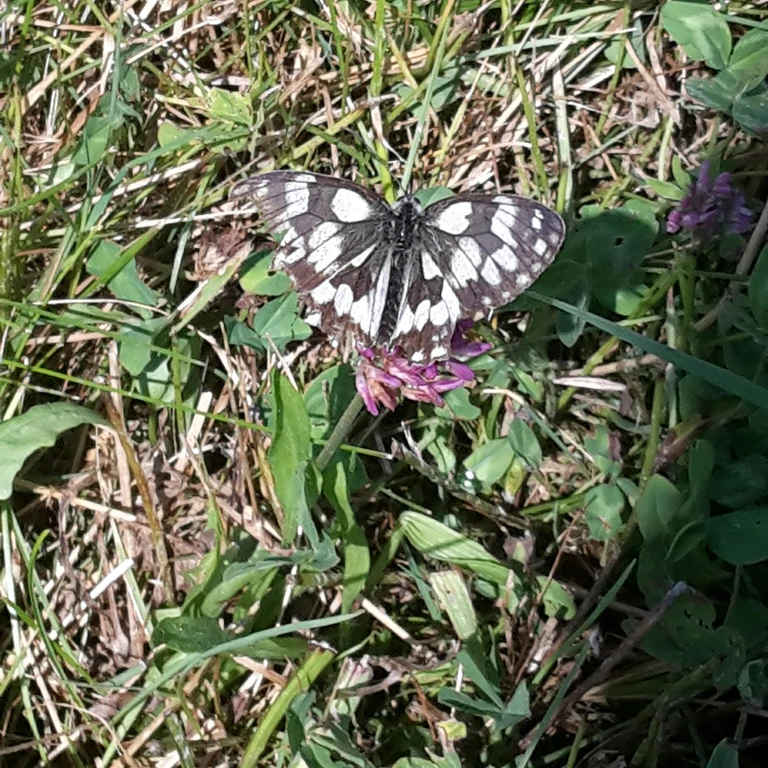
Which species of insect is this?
Melanargia galathea
